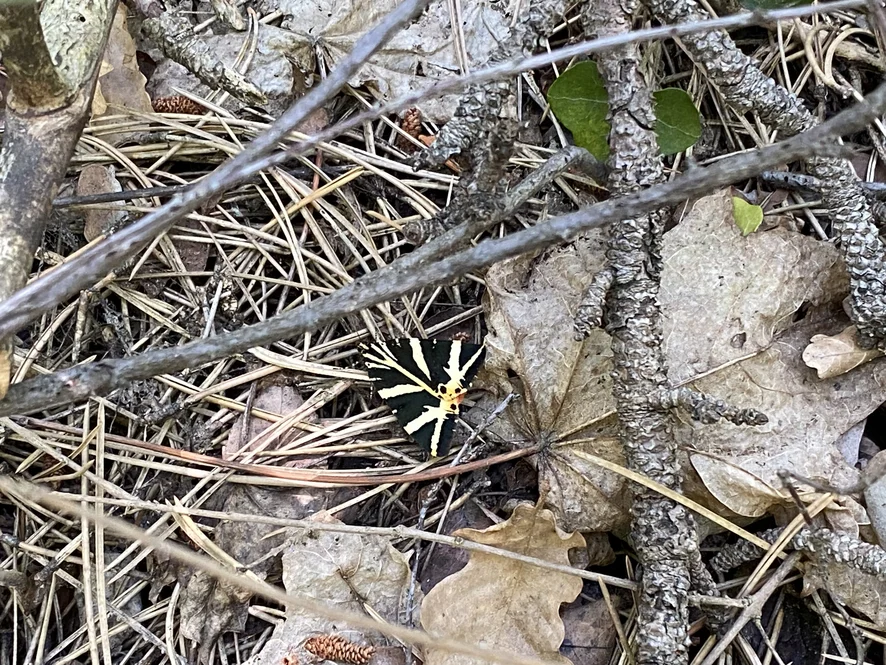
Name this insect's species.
Euplagia quadripunctaria
